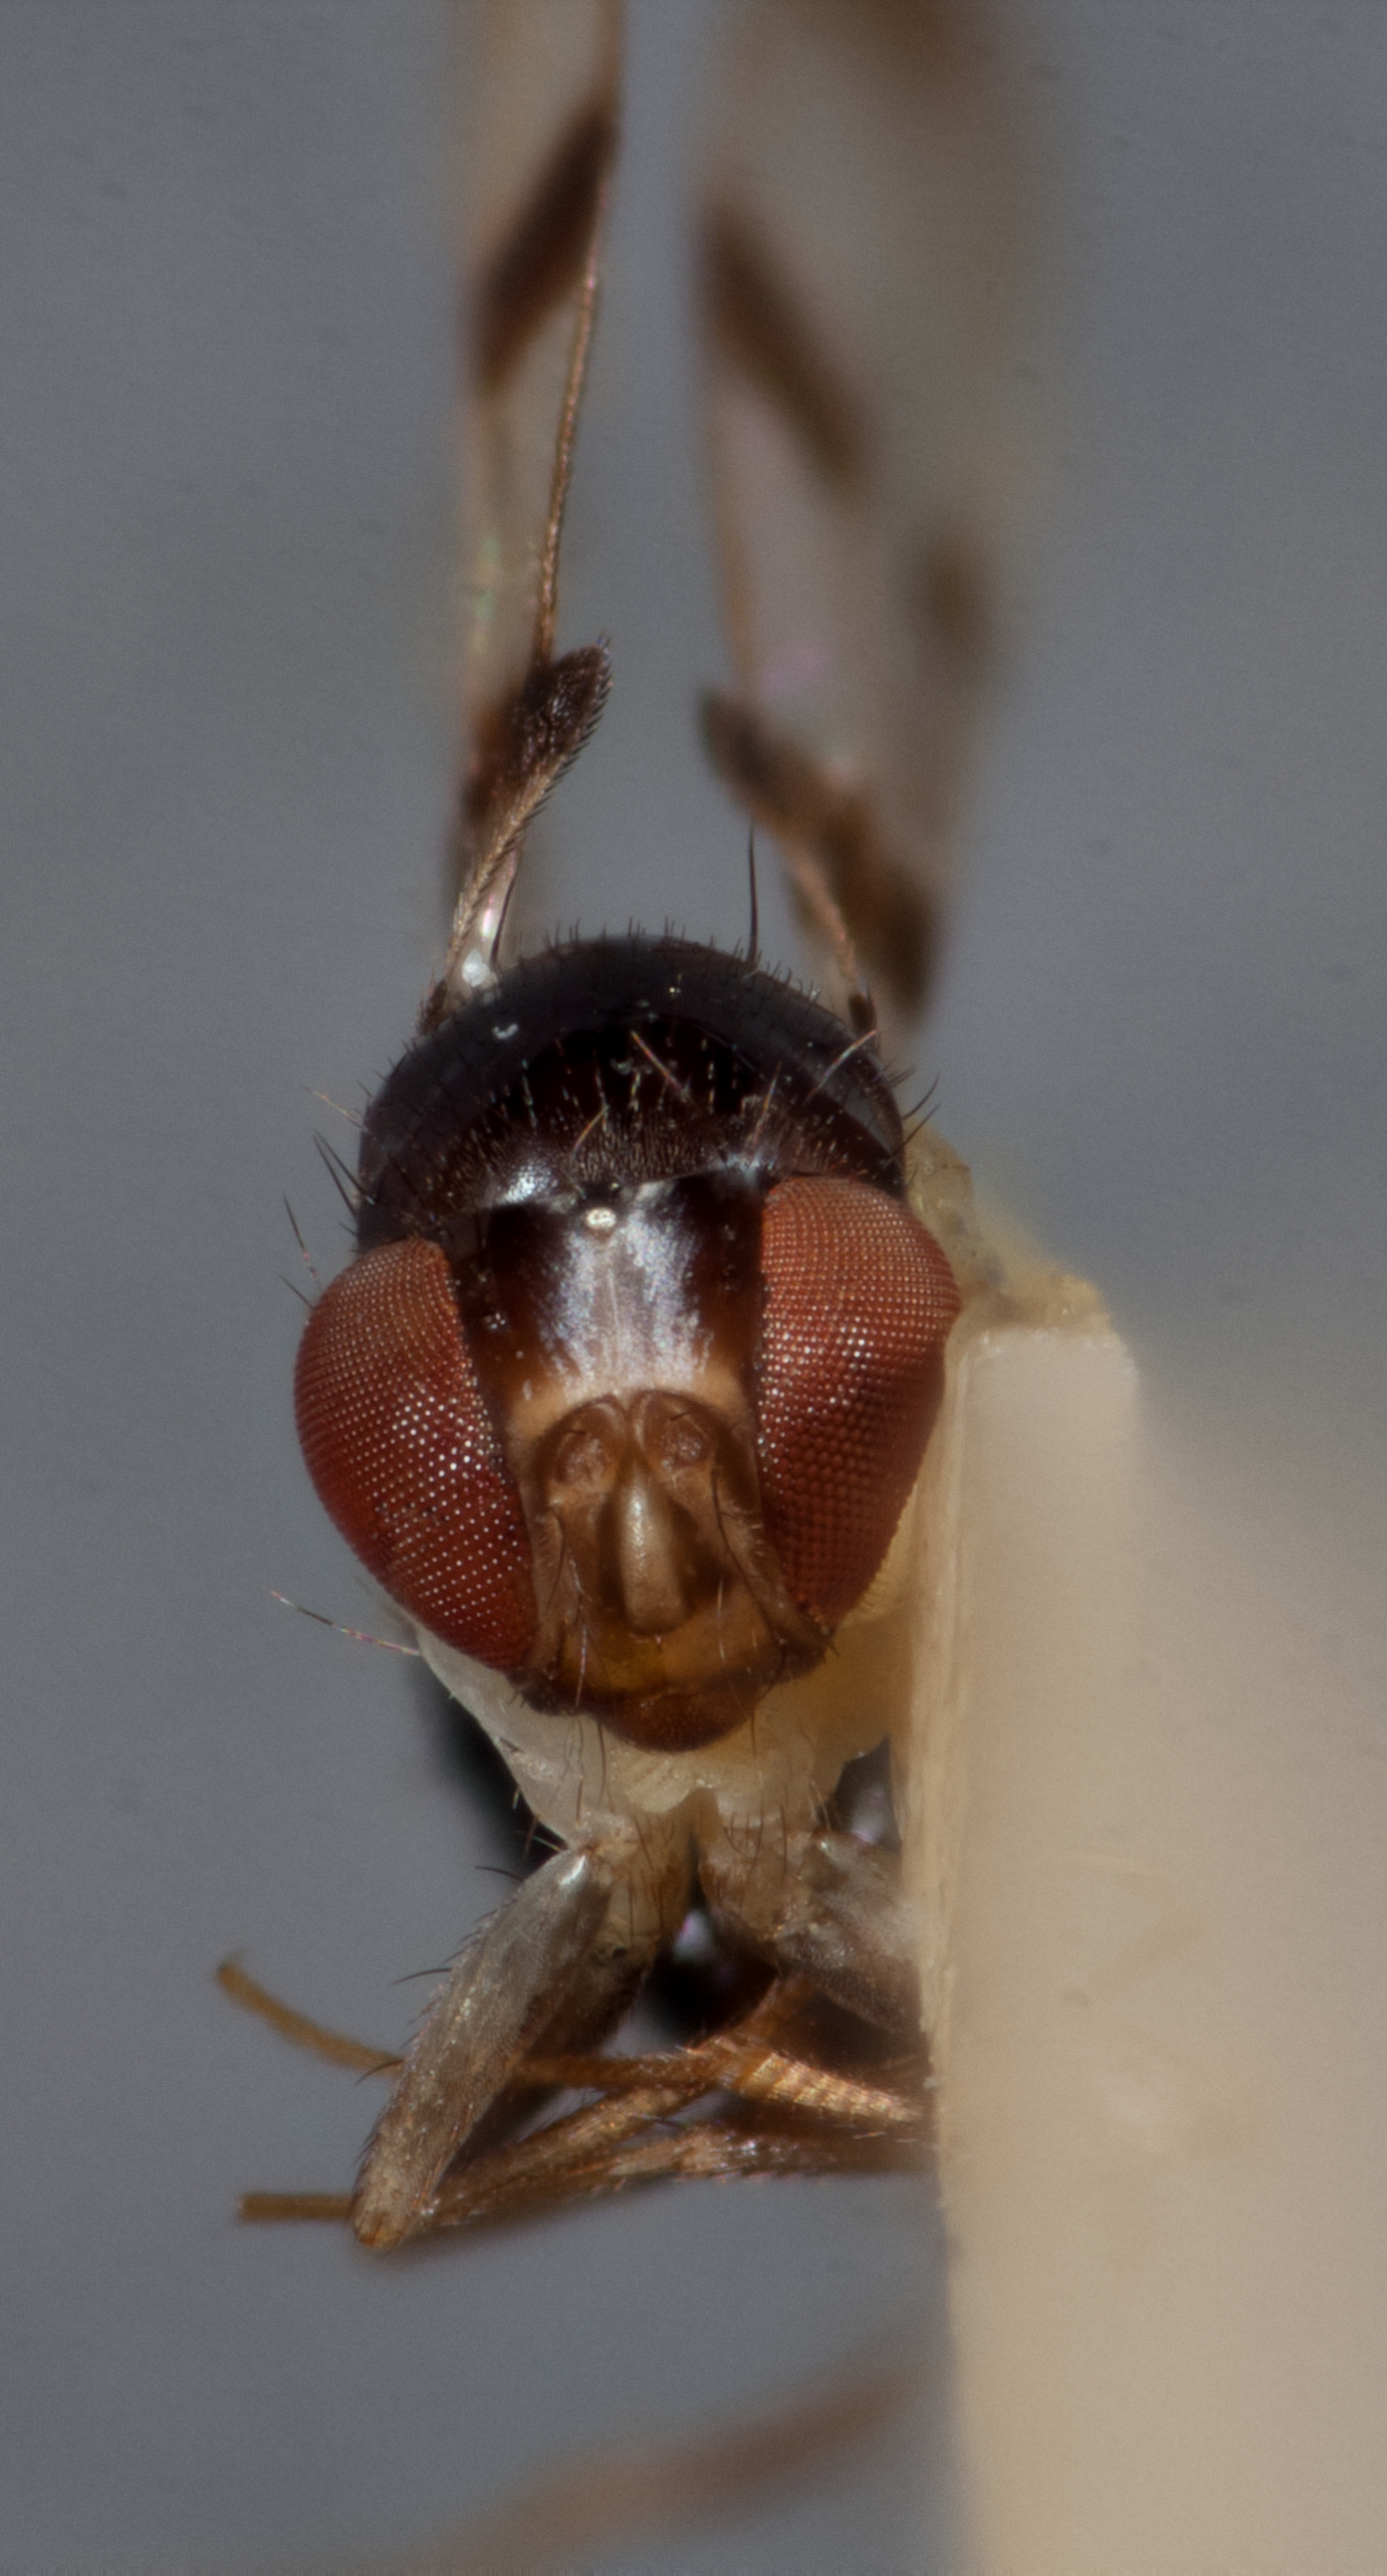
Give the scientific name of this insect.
Mycodrosophila elegans
